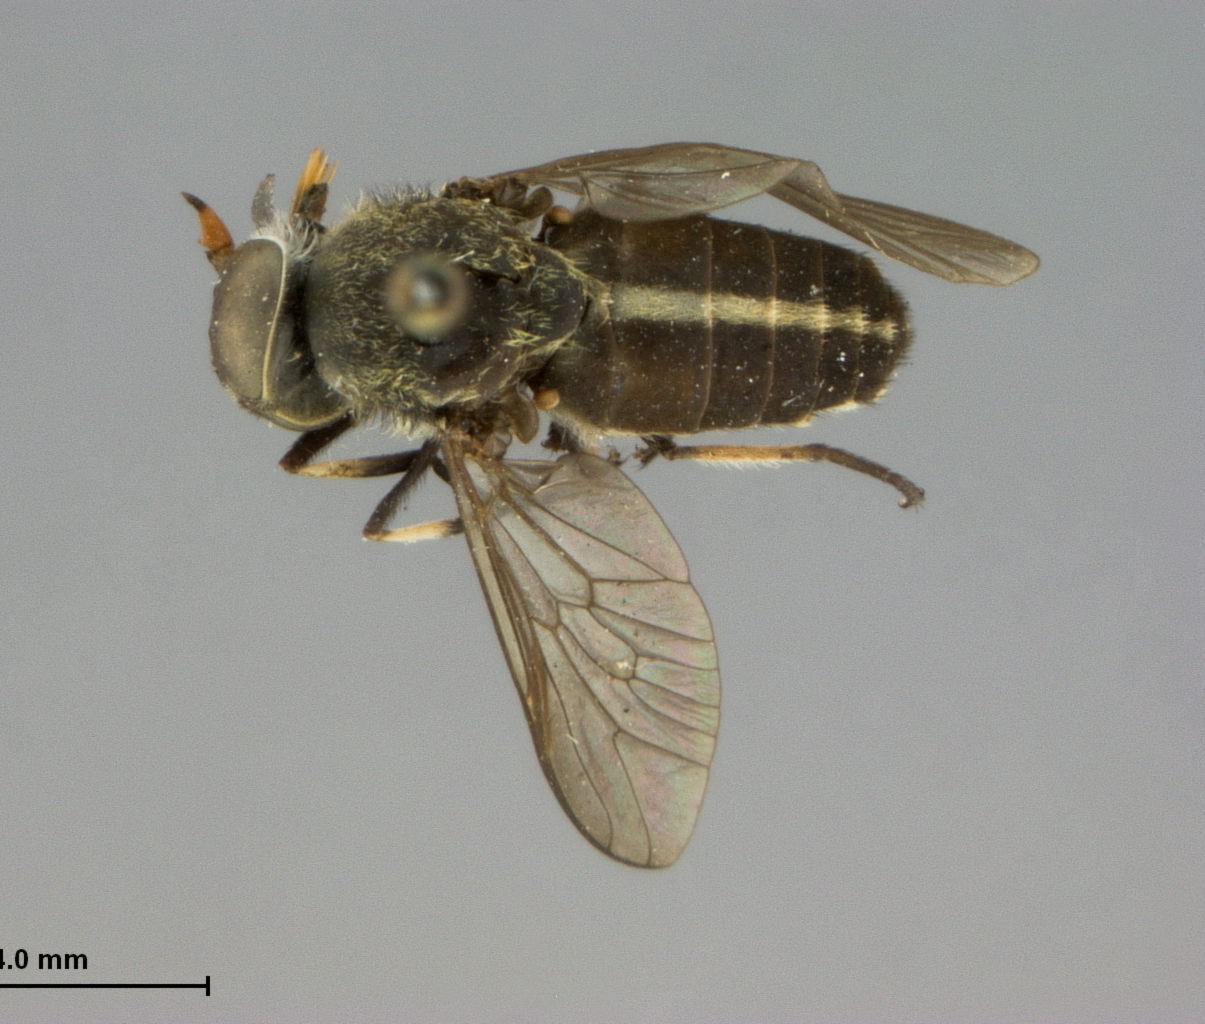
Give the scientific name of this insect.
Tabanus unistriatus
